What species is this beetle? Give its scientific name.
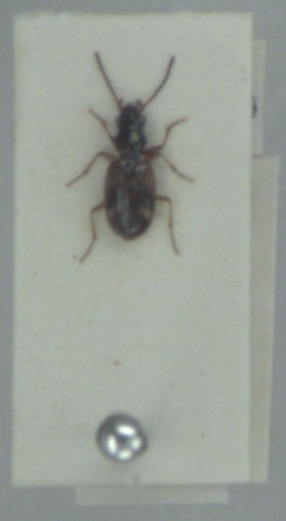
Bembidion articulatum
